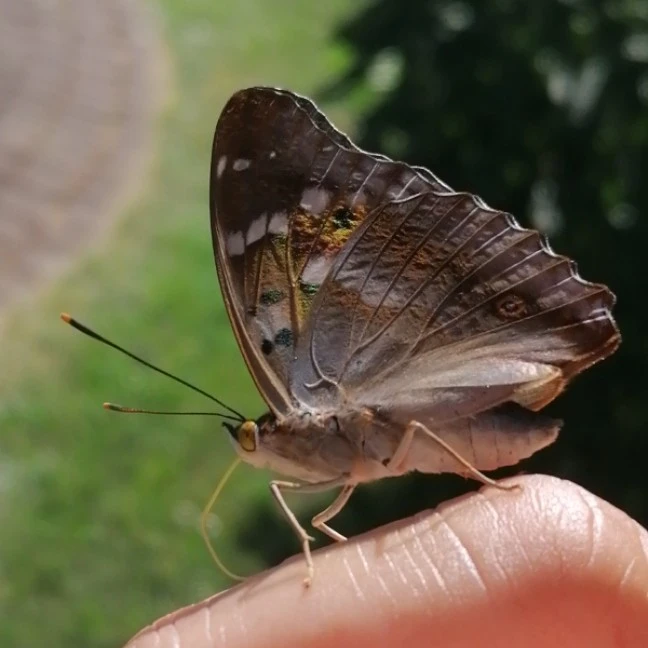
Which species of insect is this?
Apatura ilia
